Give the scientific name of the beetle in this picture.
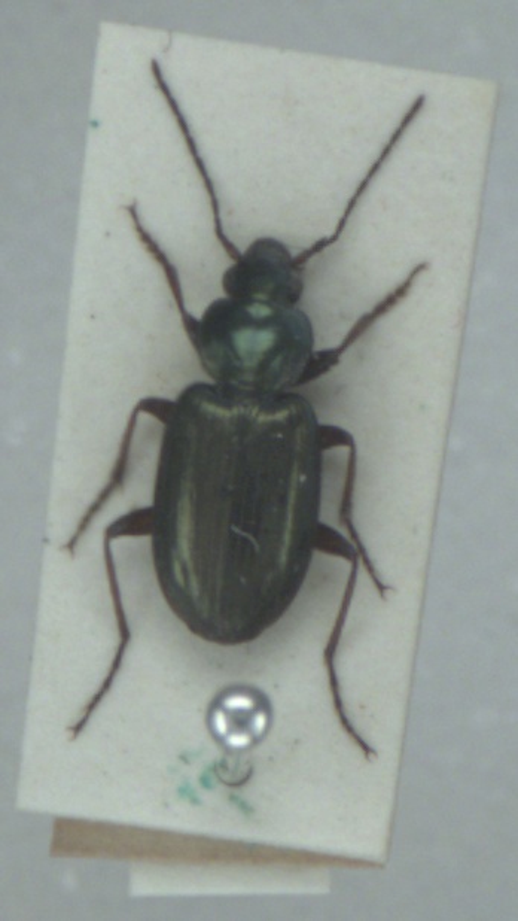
Agonum muelleri
